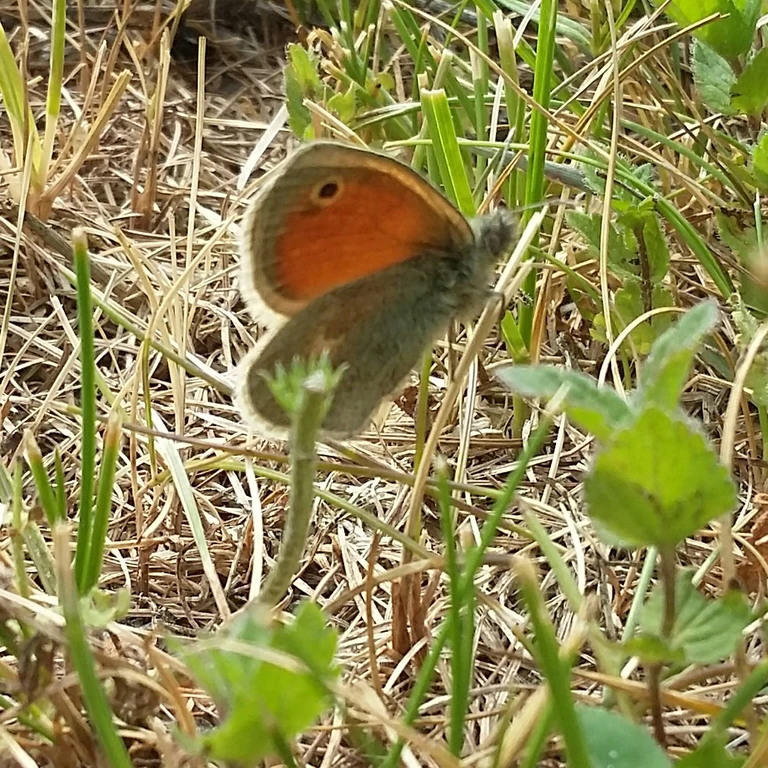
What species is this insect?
Coenonympha pamphilus
